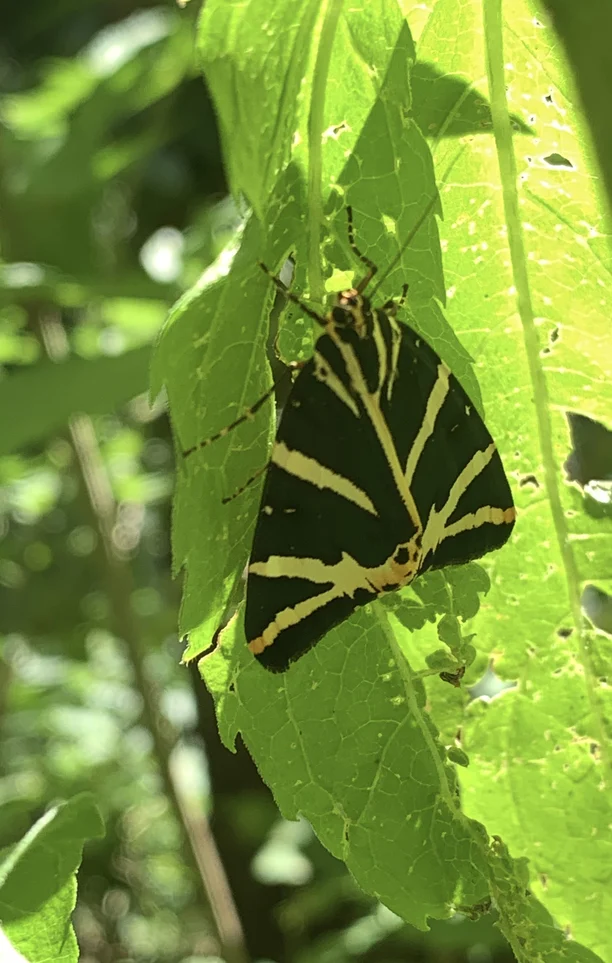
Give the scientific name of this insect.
Euplagia quadripunctaria
